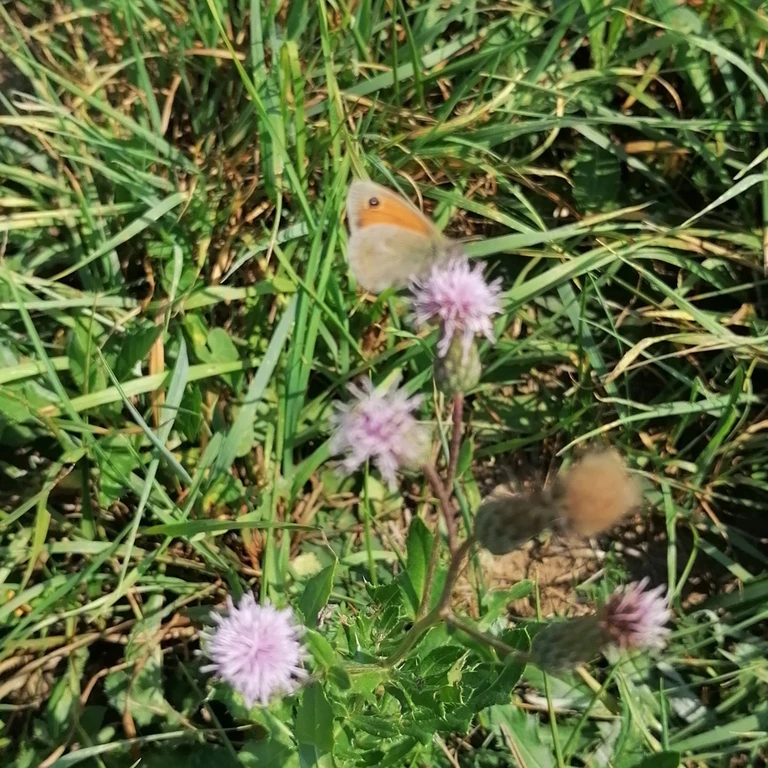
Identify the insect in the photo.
Coenonympha pamphilus
